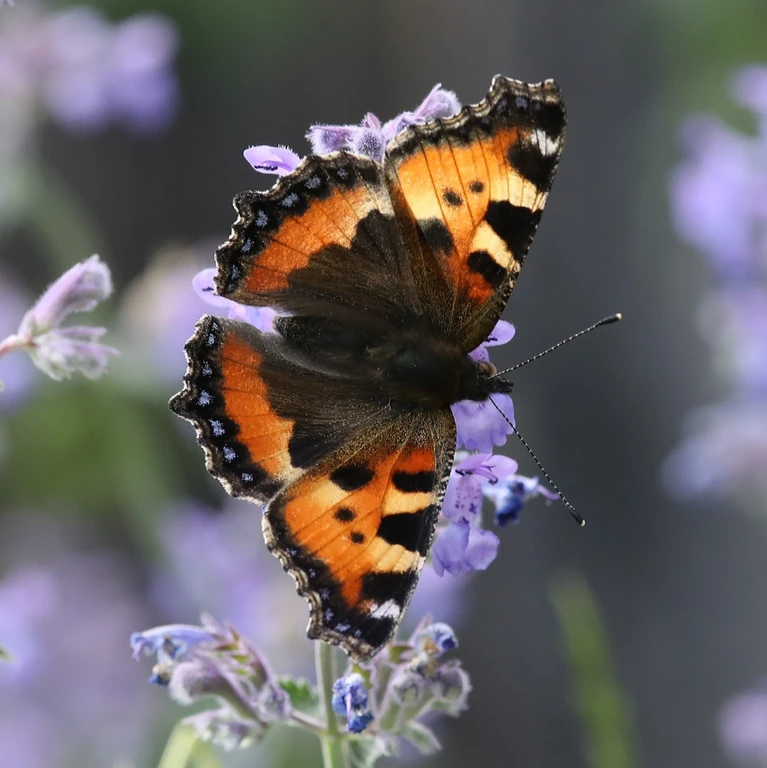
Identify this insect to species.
Aglais urticae
